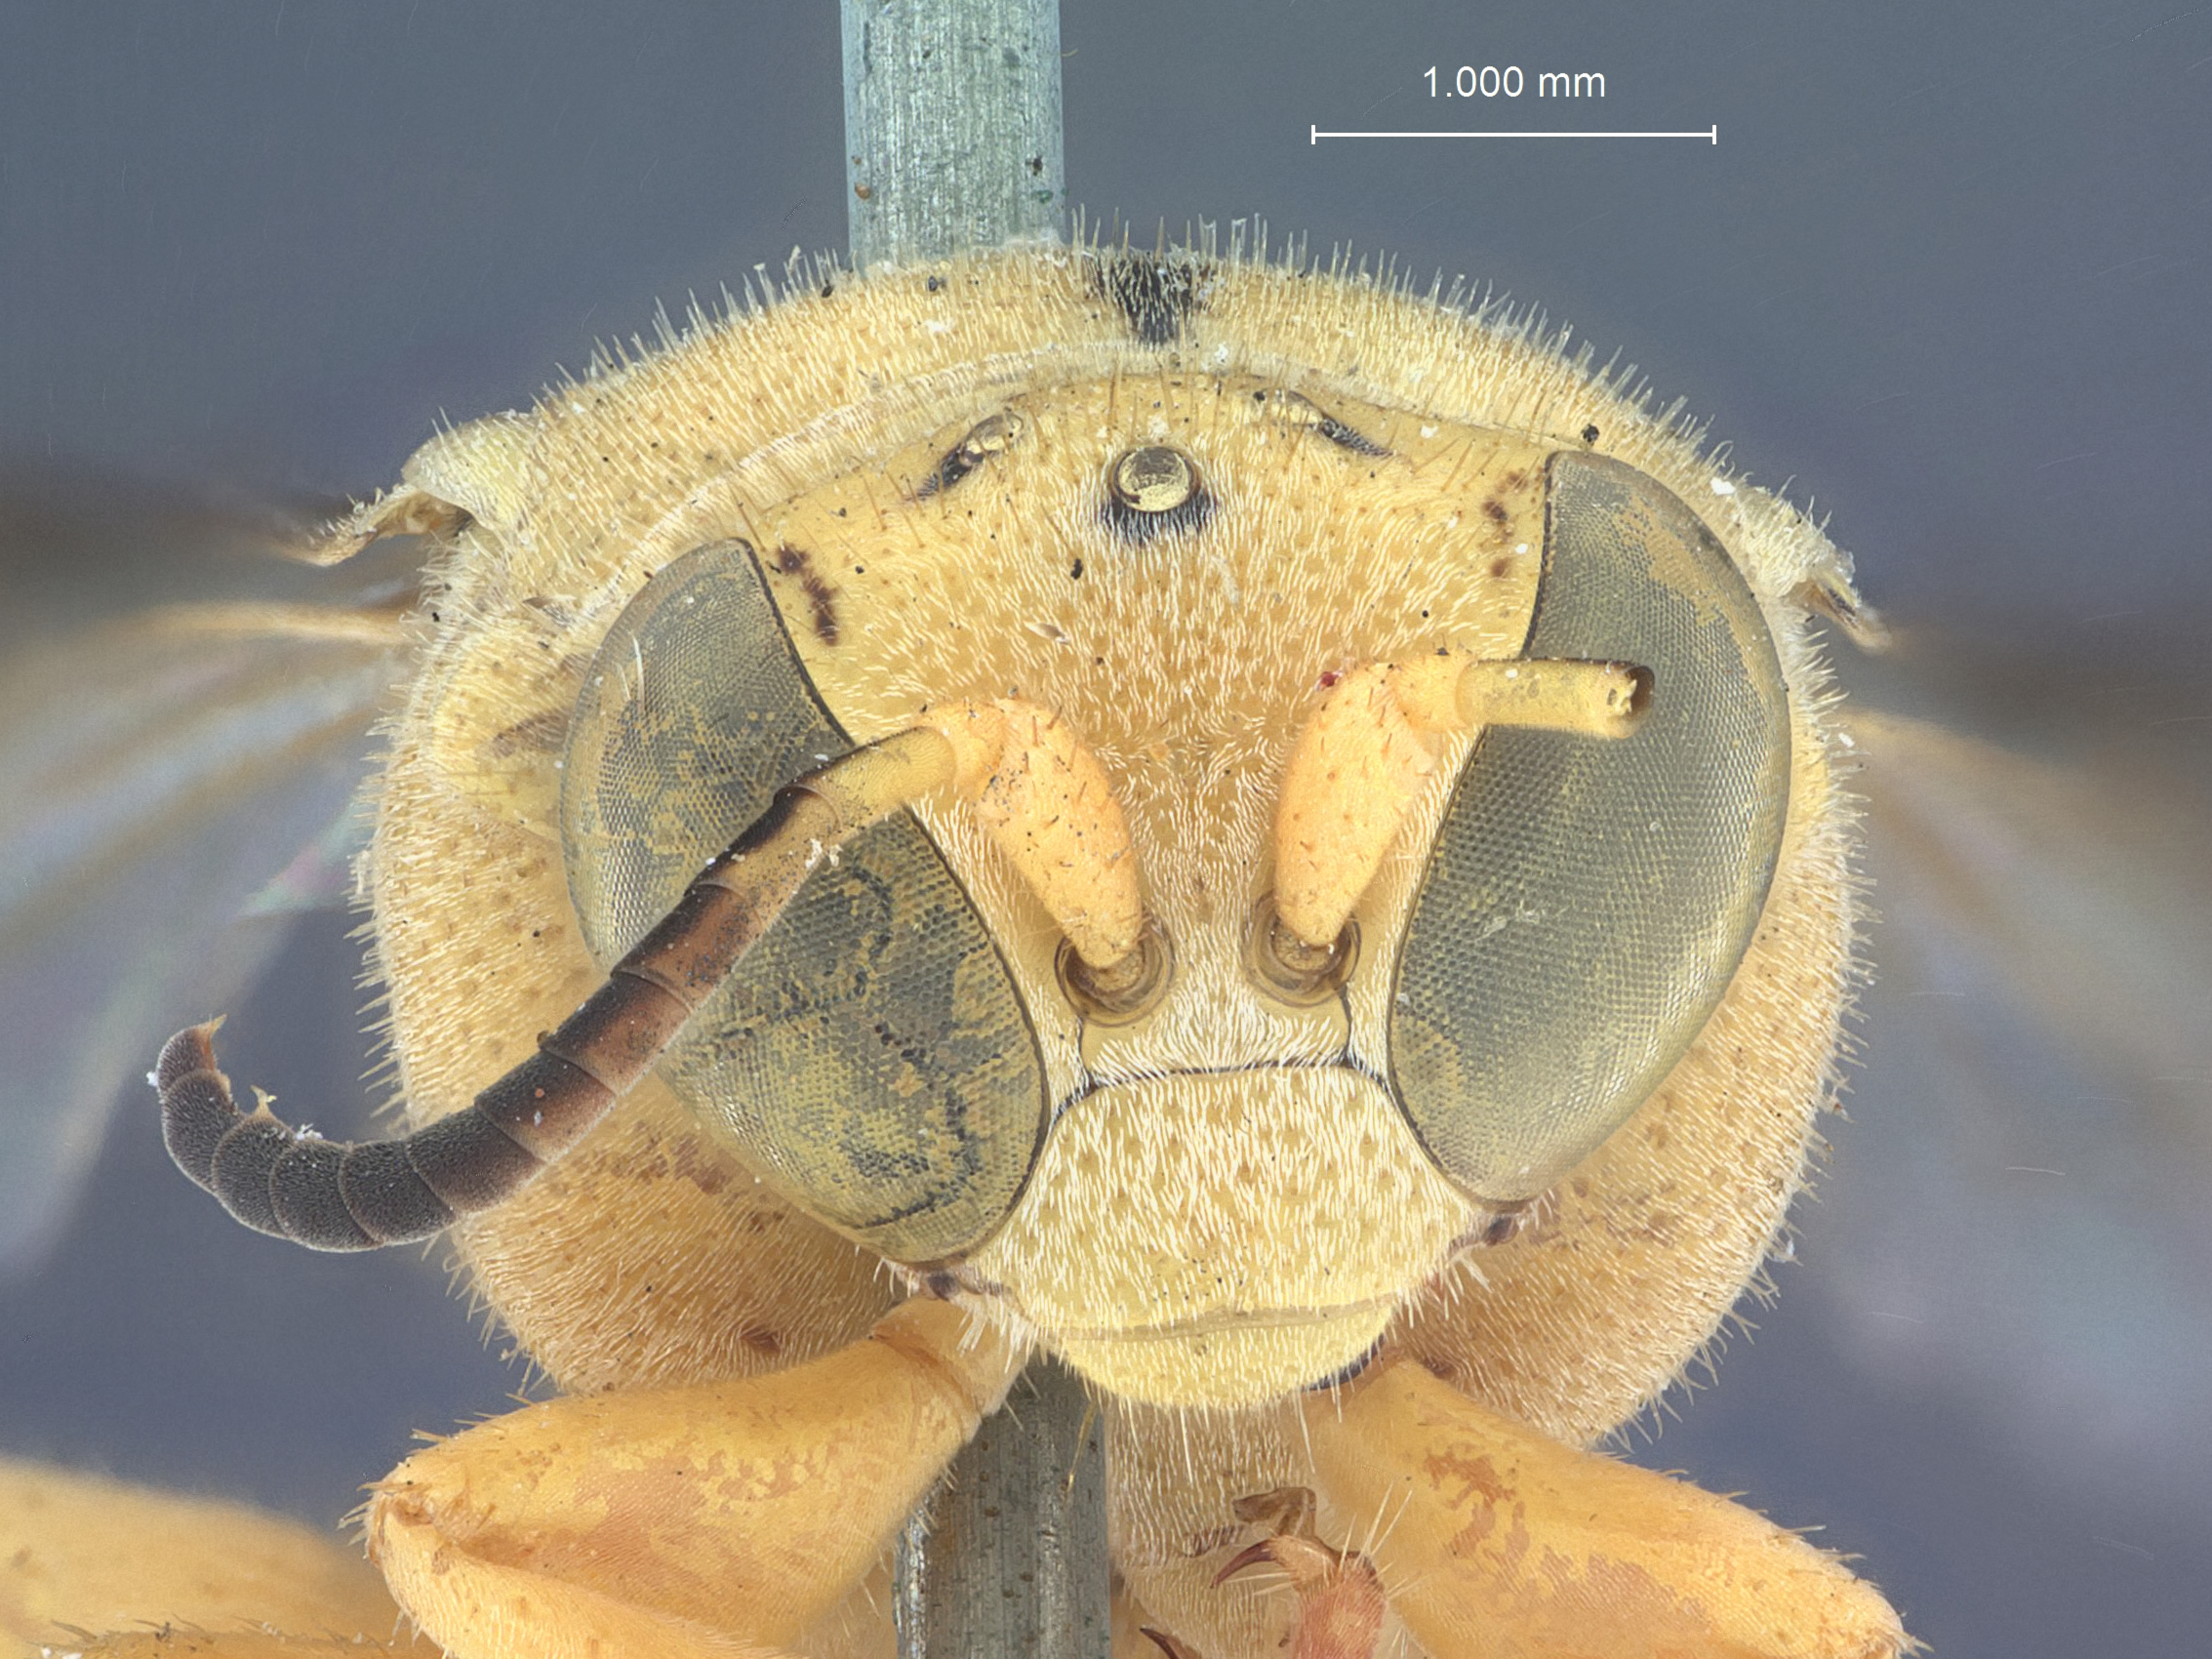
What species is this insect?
Stizus flavus
